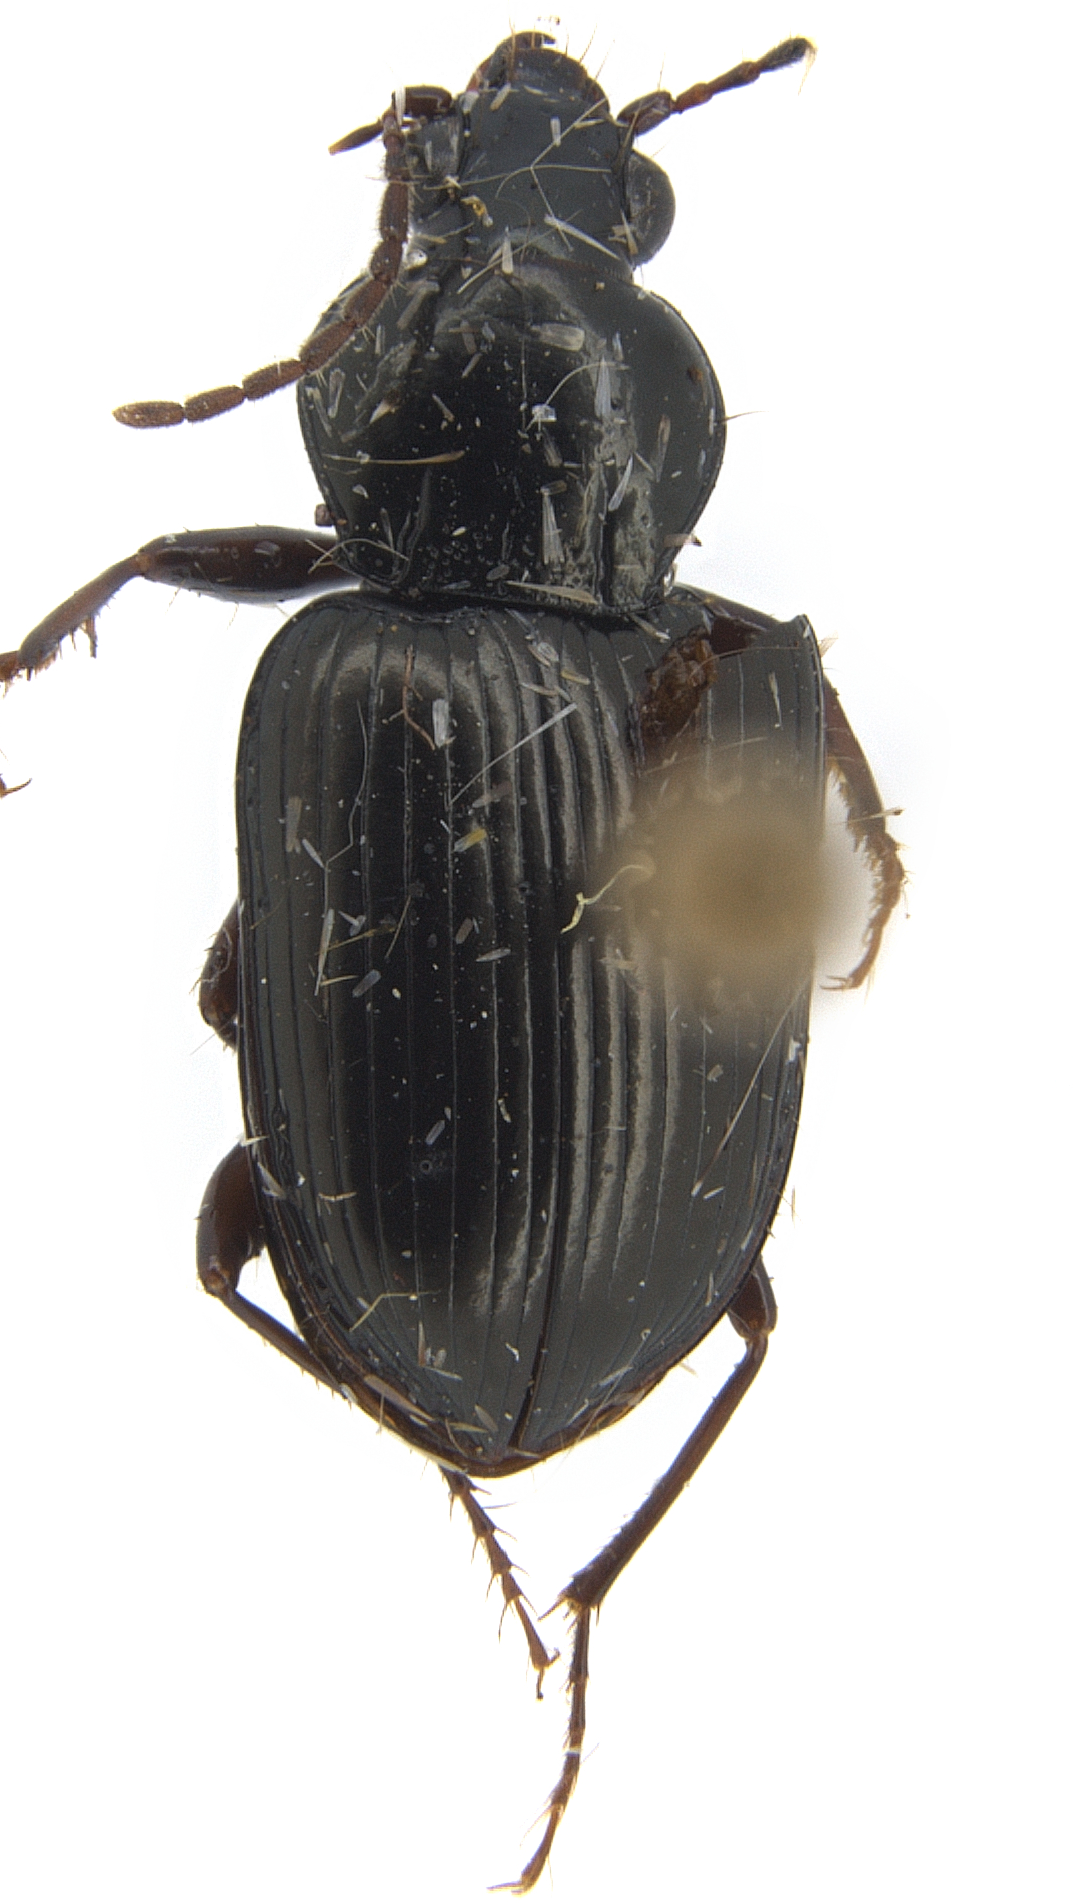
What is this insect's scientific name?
Abacetus chalceus
